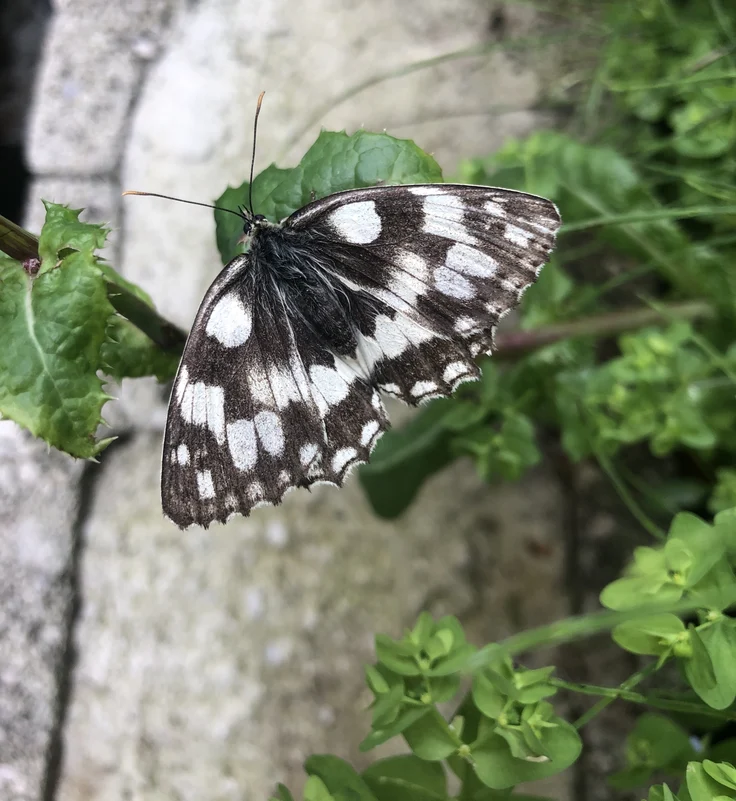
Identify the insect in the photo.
Melanargia galathea
